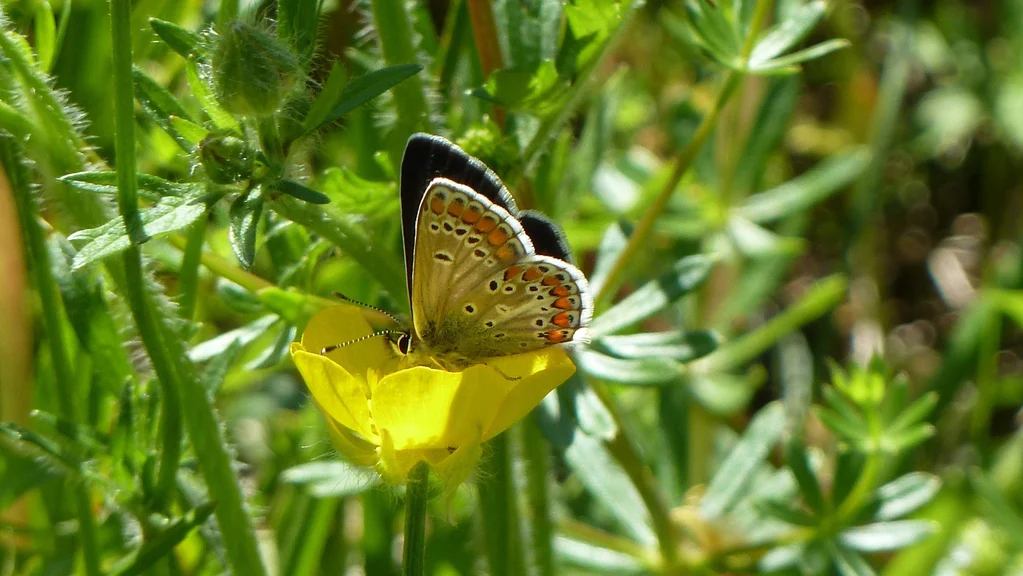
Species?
Aricia agestis/artaxerxes
